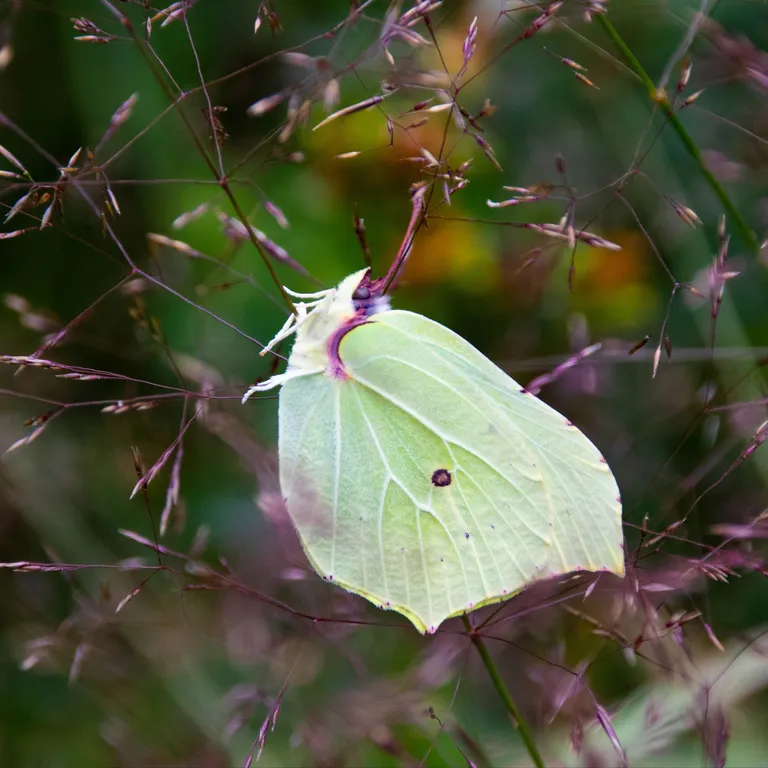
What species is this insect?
Gonepteryx rhamni
